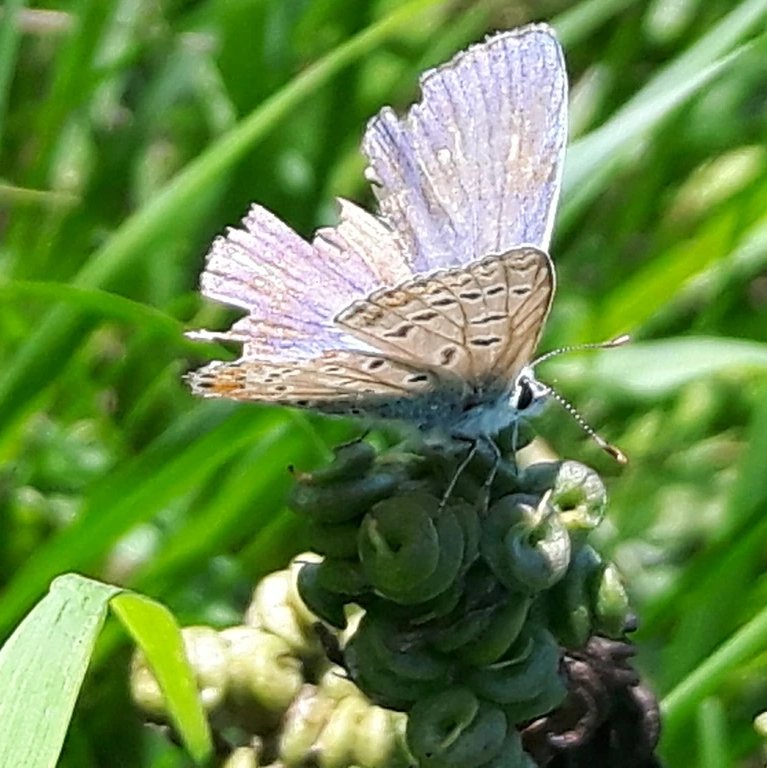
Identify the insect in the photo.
Polyommatus icarus
